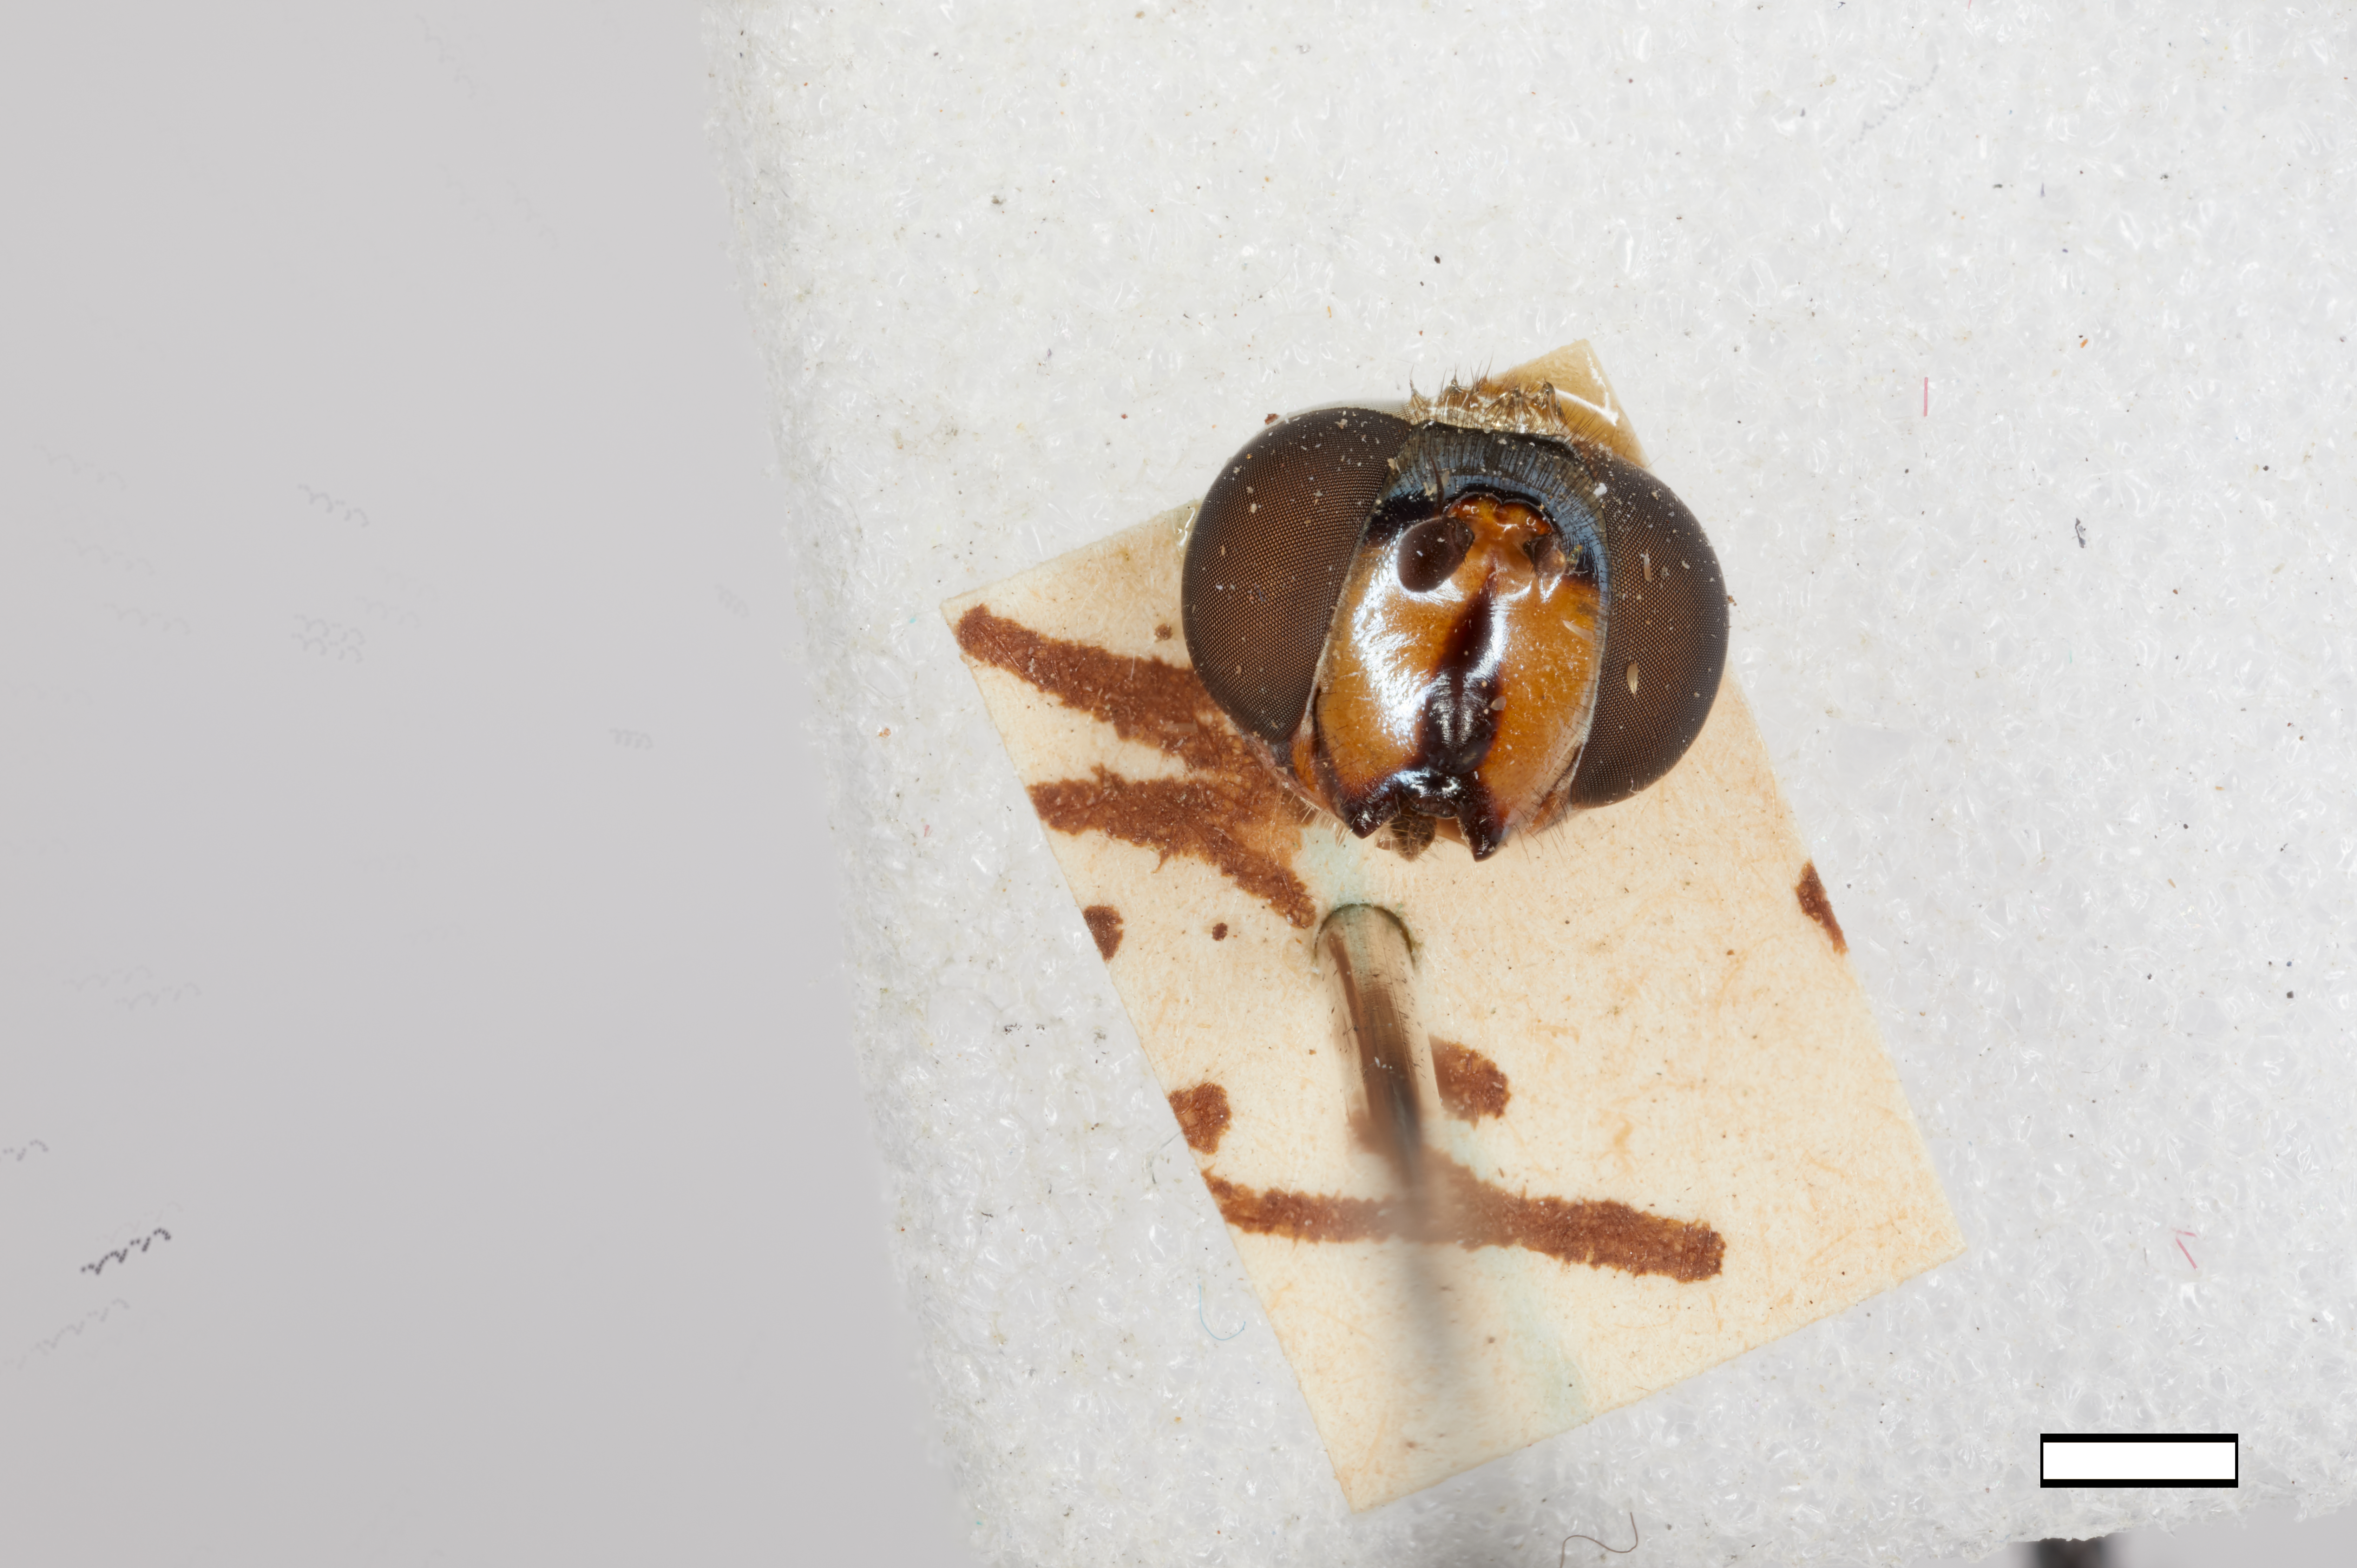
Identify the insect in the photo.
Syrphus mentalis
